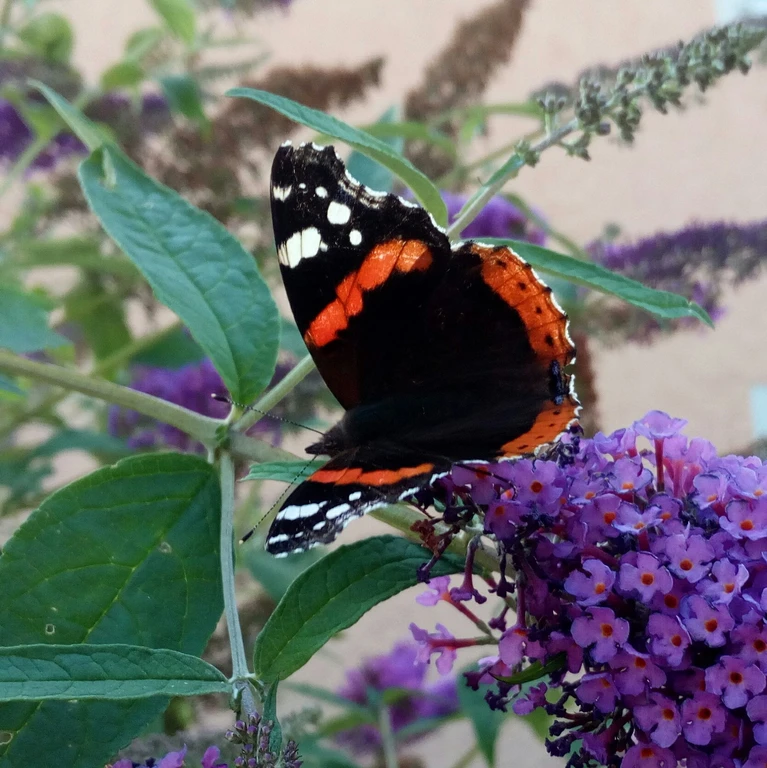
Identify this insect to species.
Vanessa atalanta
